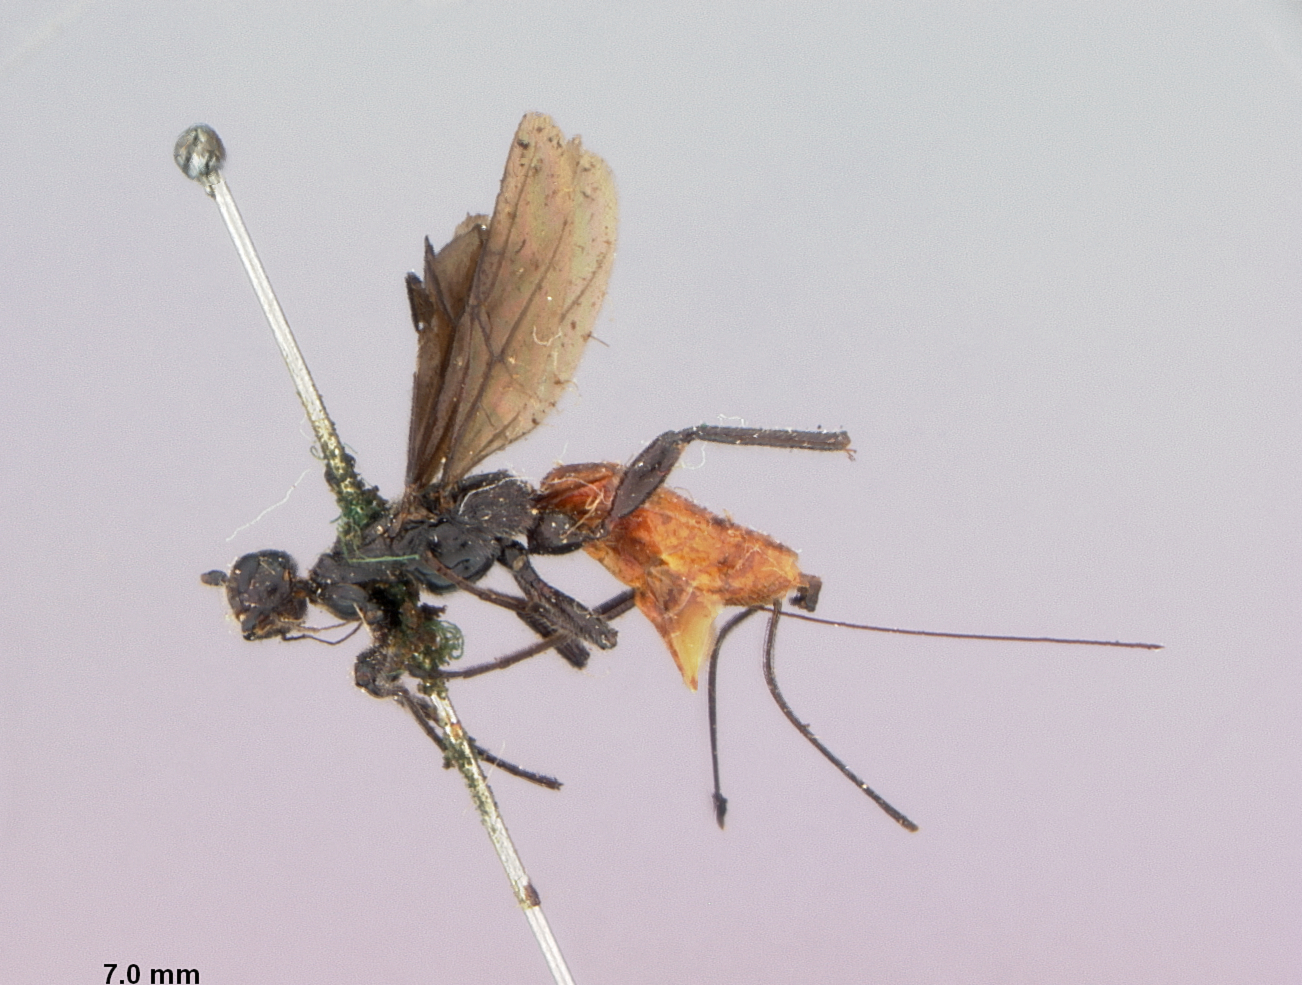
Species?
Bracon radiatus
